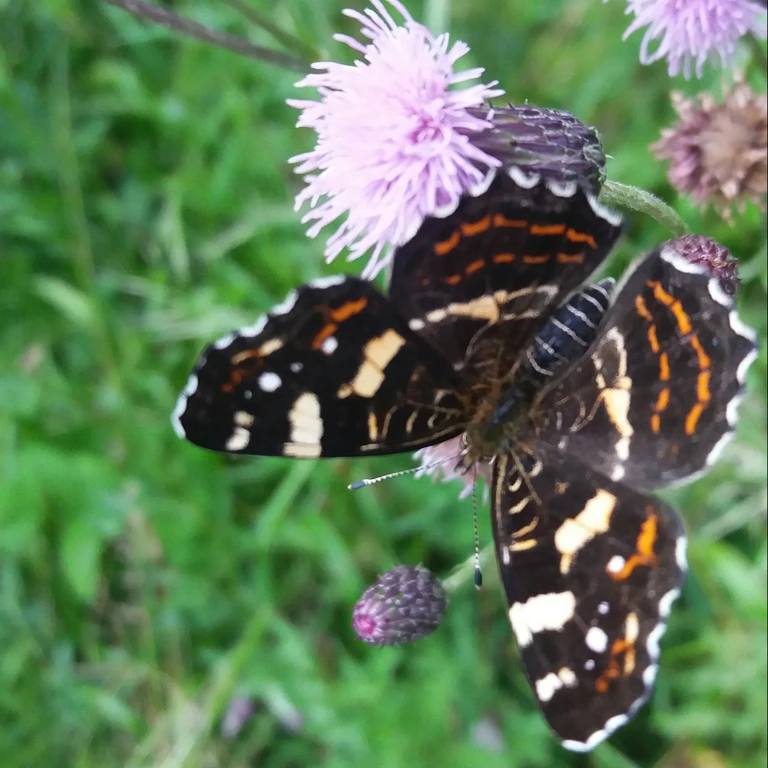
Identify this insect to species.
Araschnia levana
